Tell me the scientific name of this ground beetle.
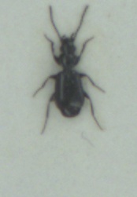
Microlestes maurus
